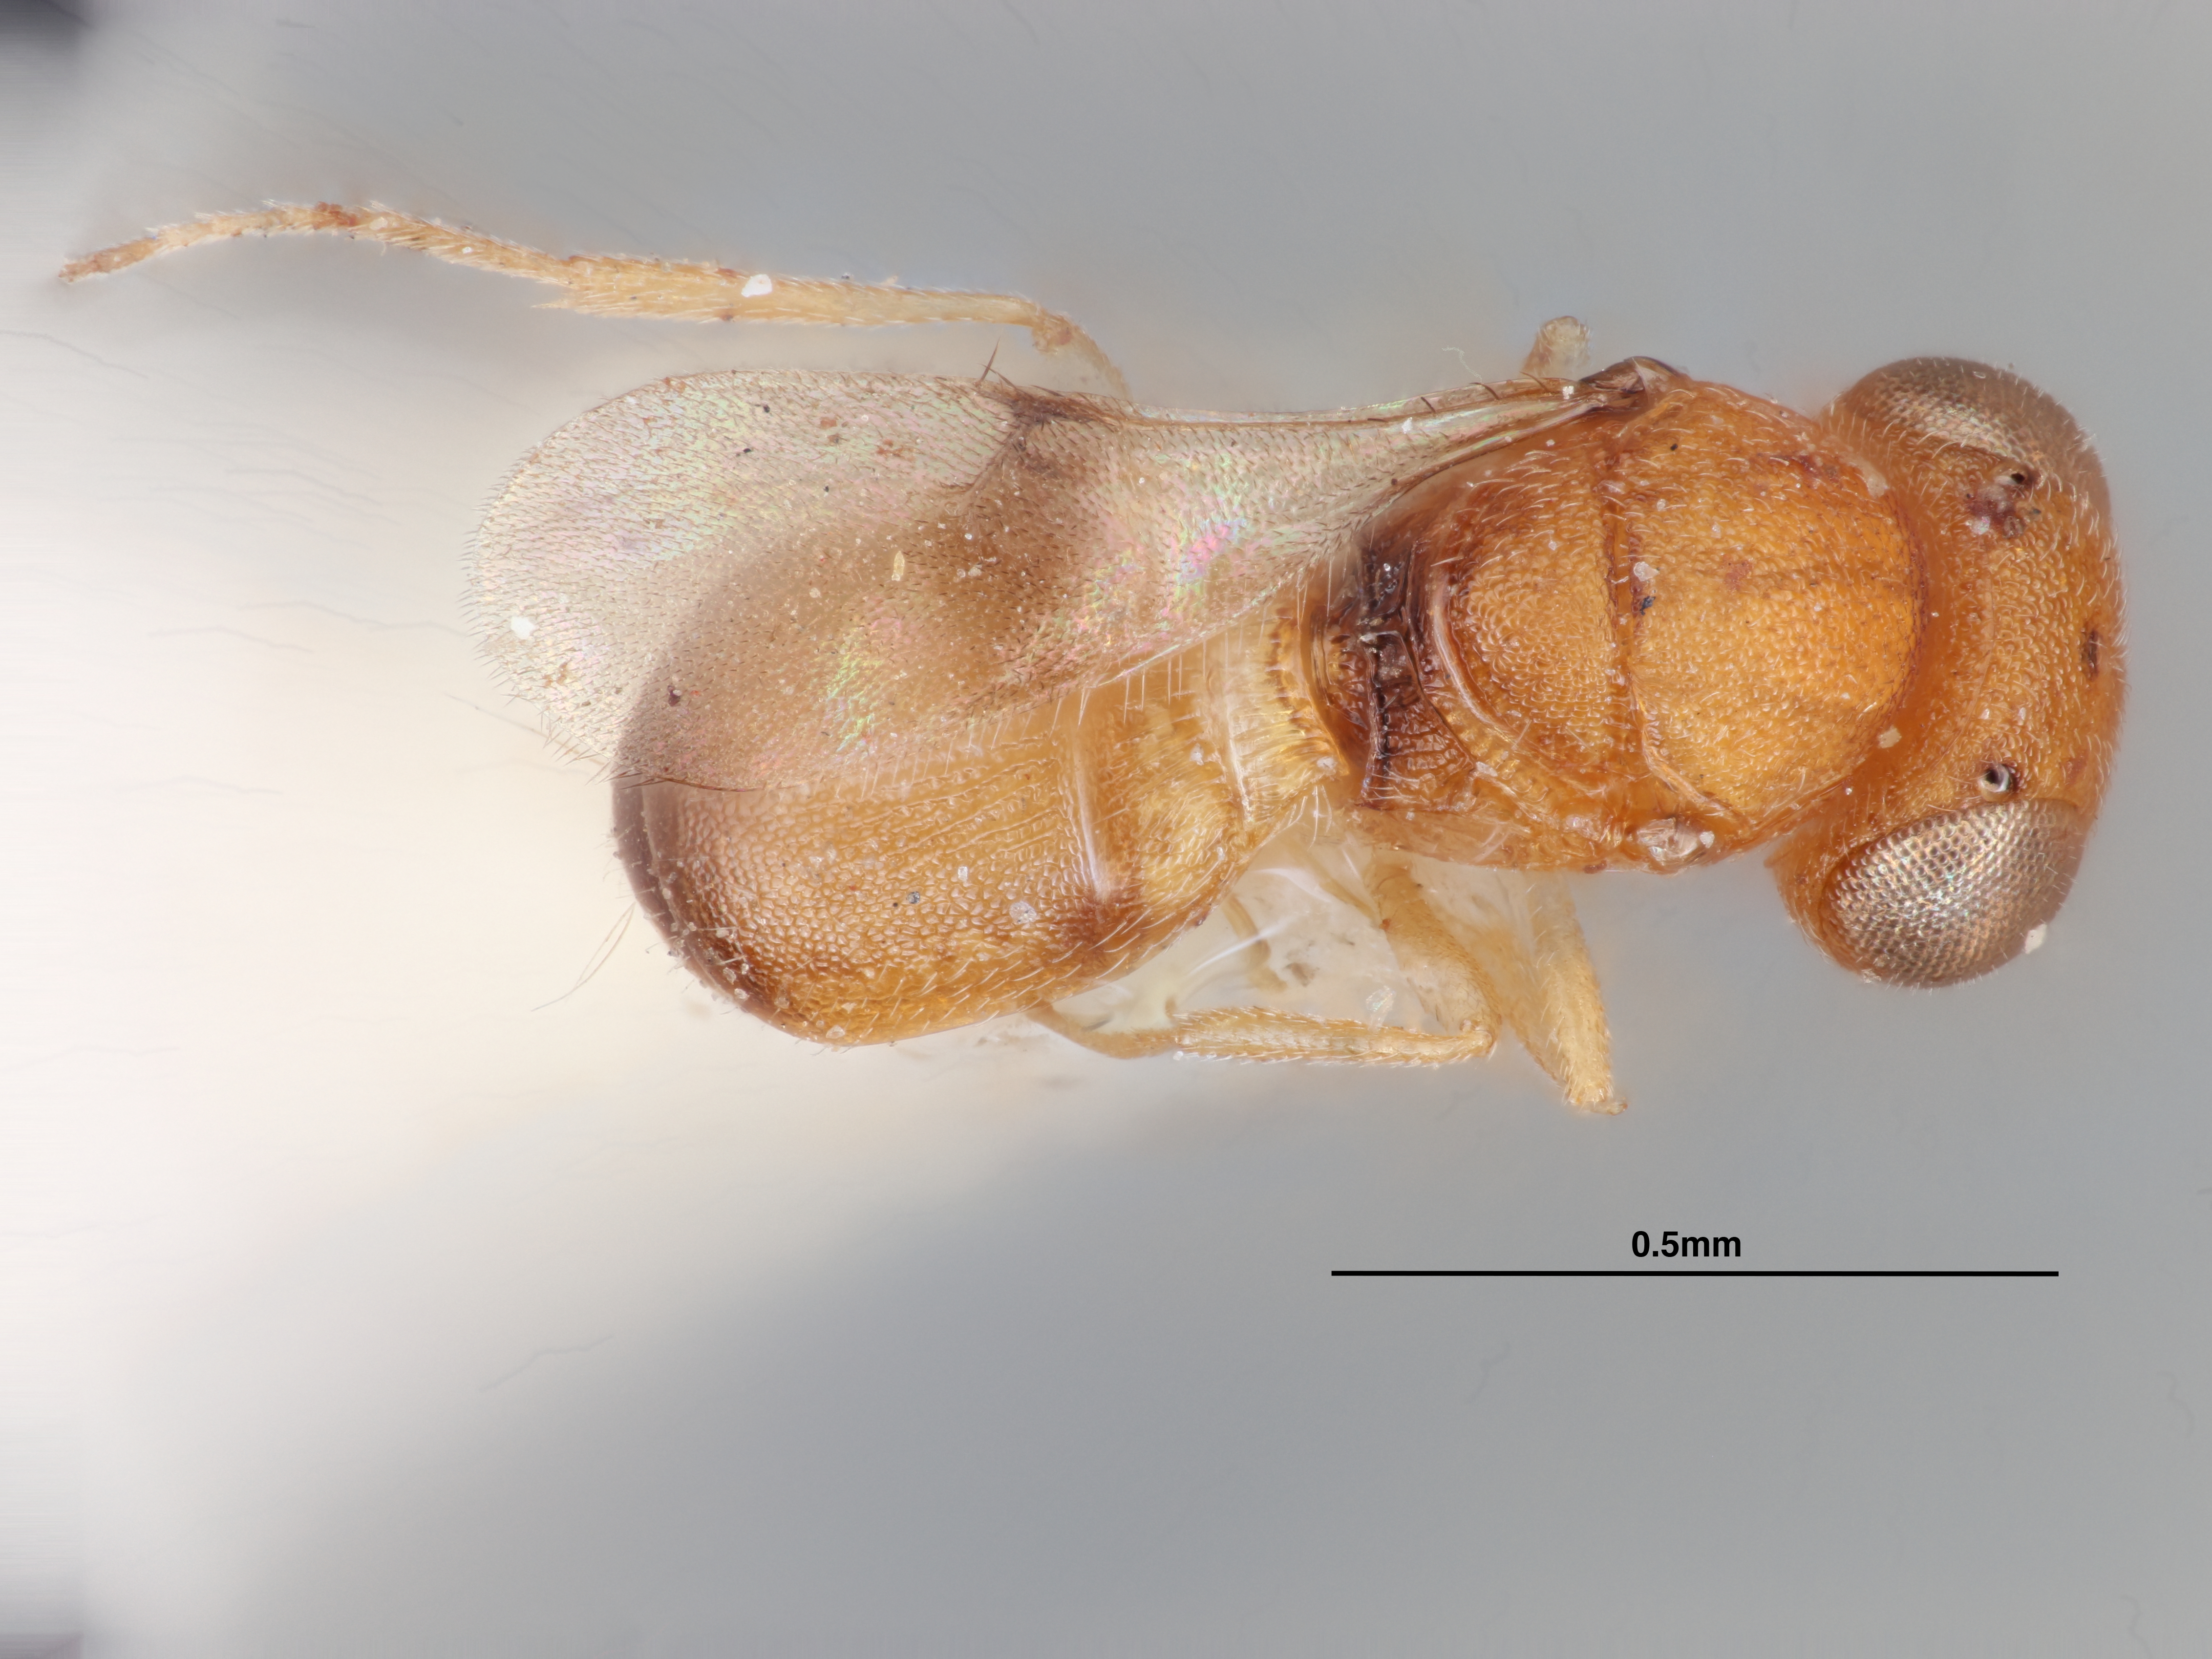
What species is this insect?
Idris dubarensis
